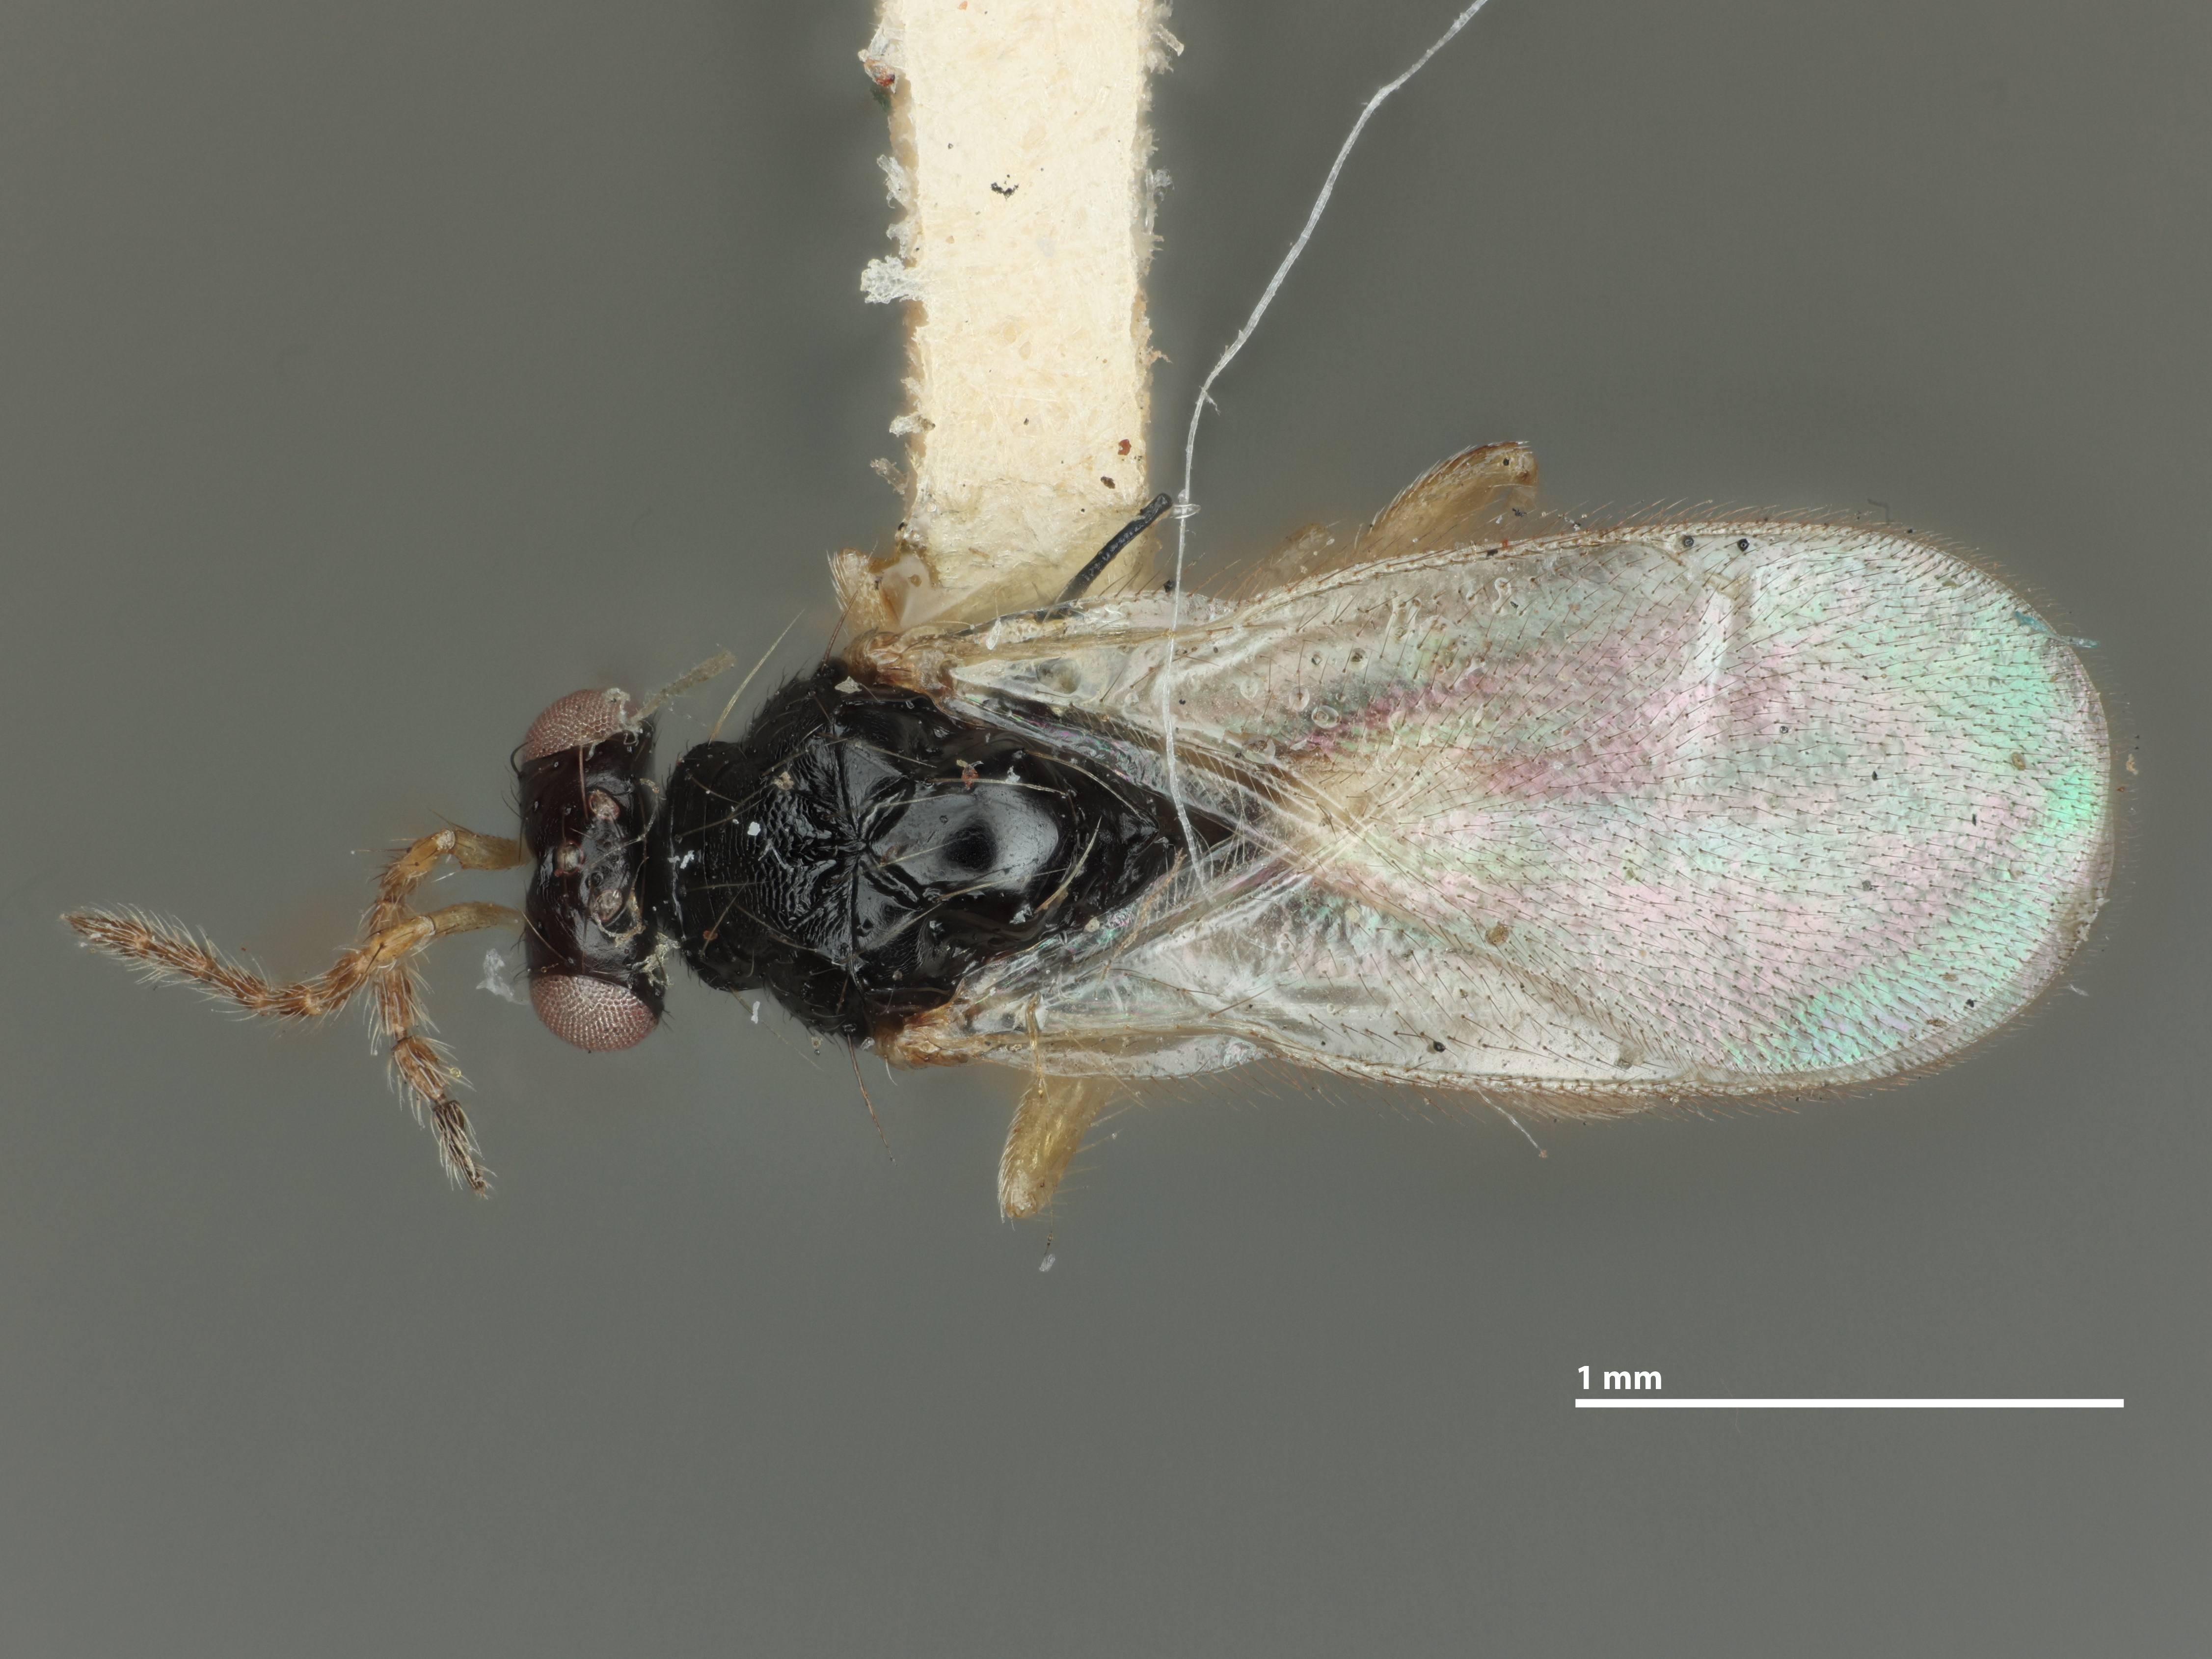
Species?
Euplectrus ceylonensis
